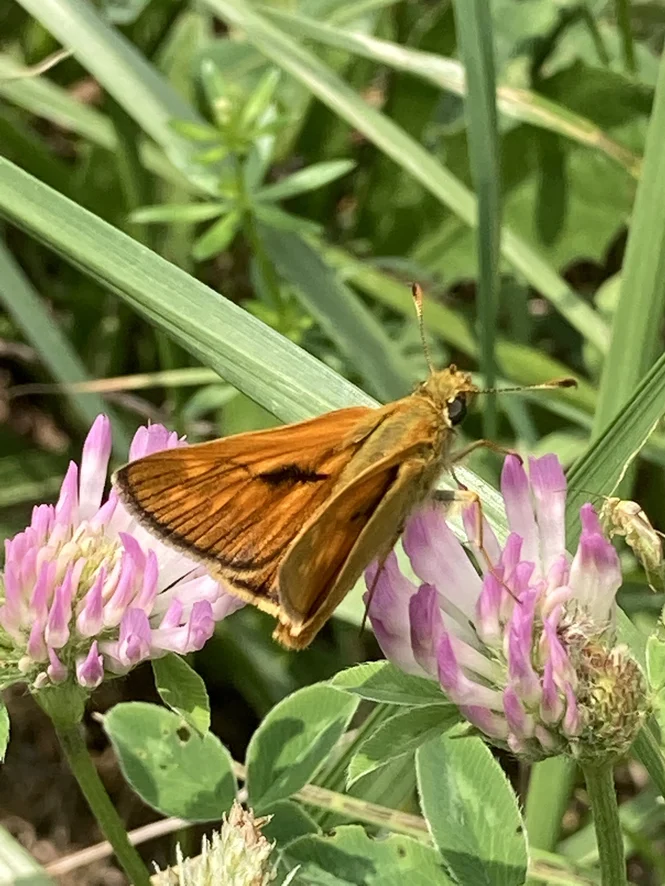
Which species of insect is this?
Ochlodes sylvanus (also Ochlodes venata)
